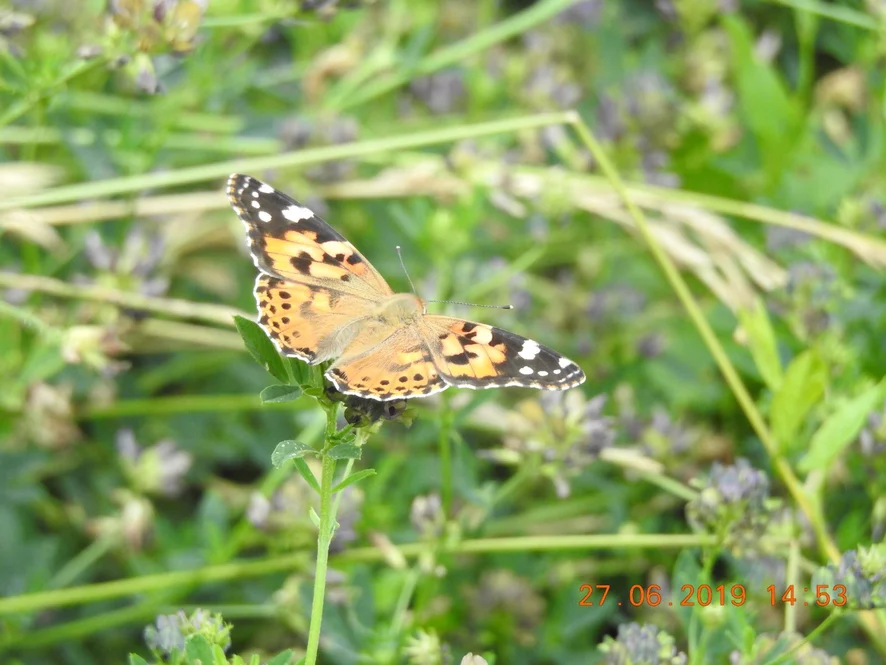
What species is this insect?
Vanessa cardui
